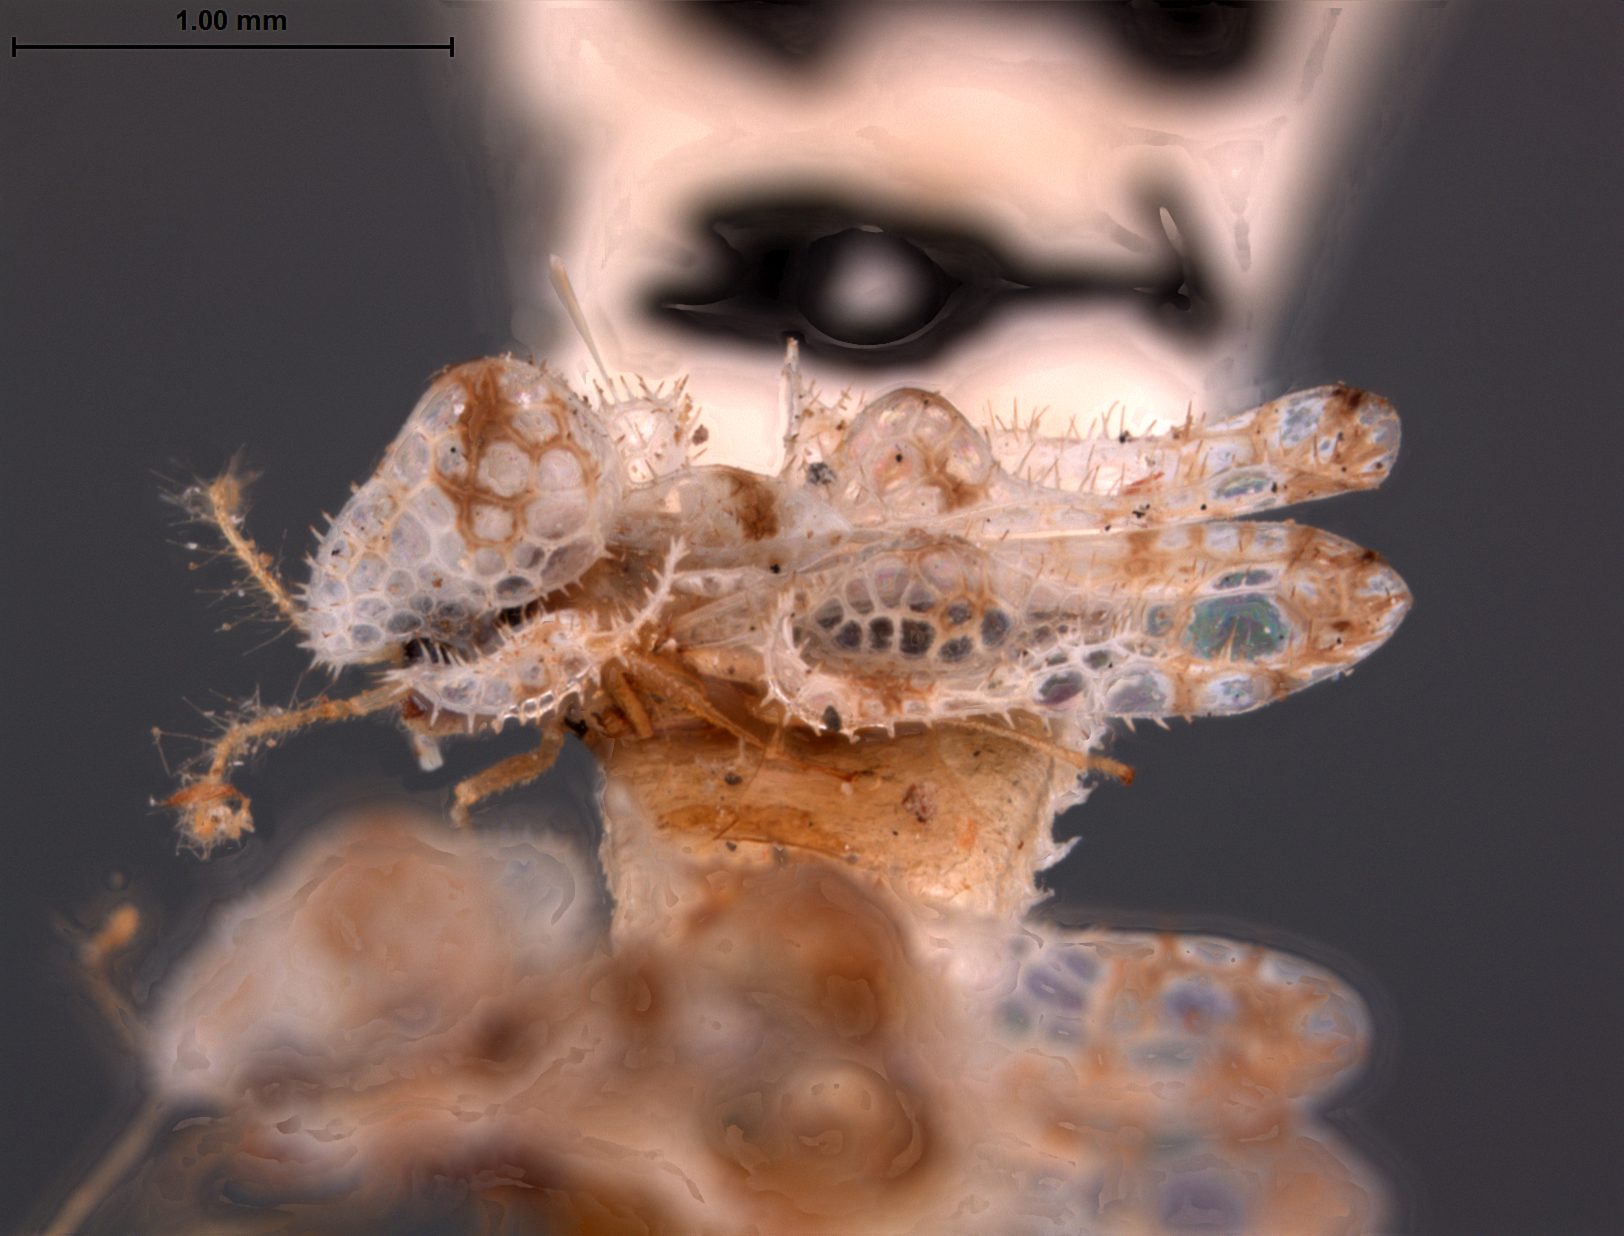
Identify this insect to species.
Corythucha nocentis
